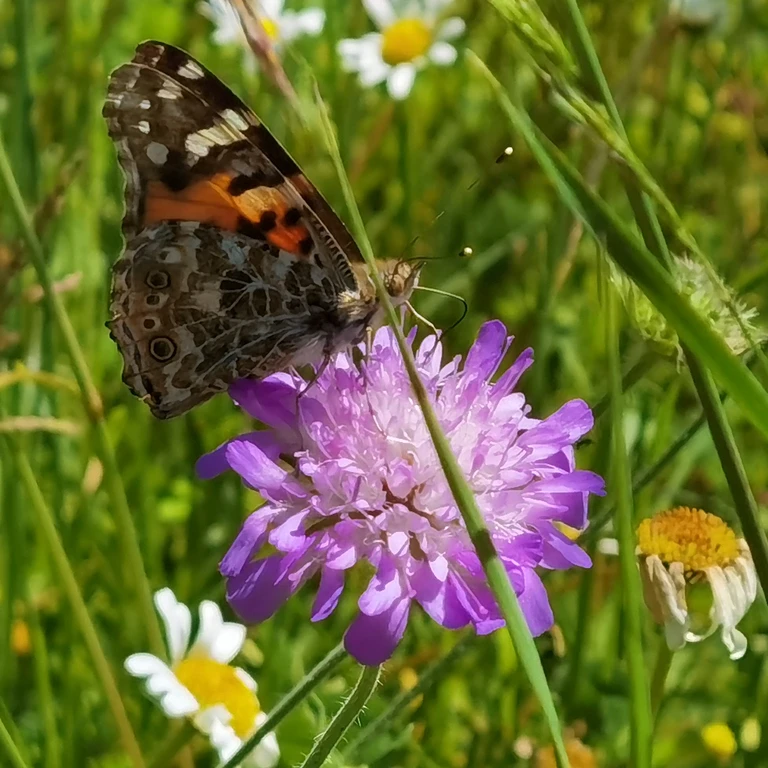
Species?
Vanessa cardui
